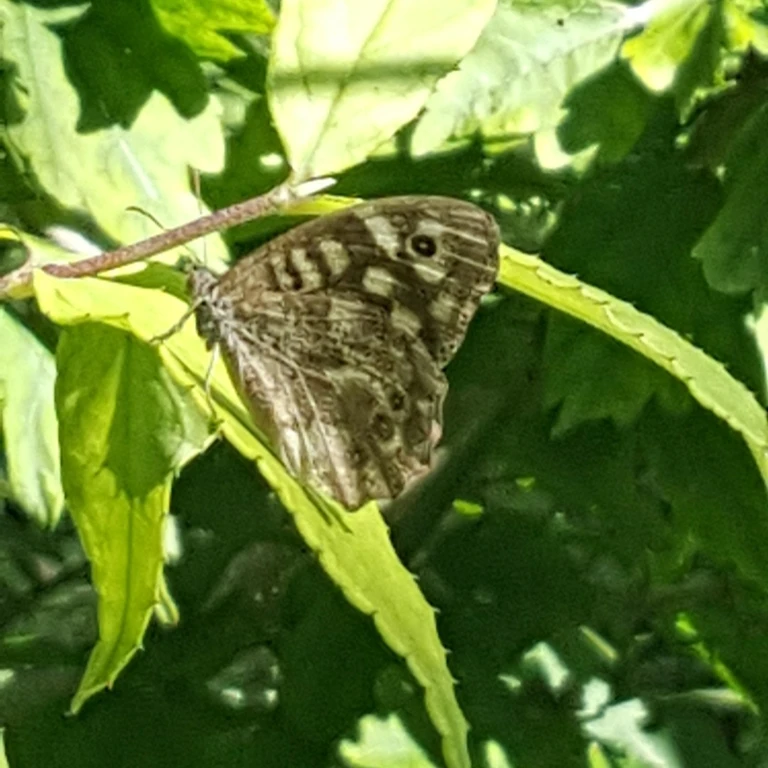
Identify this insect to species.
Pararge aegeria
